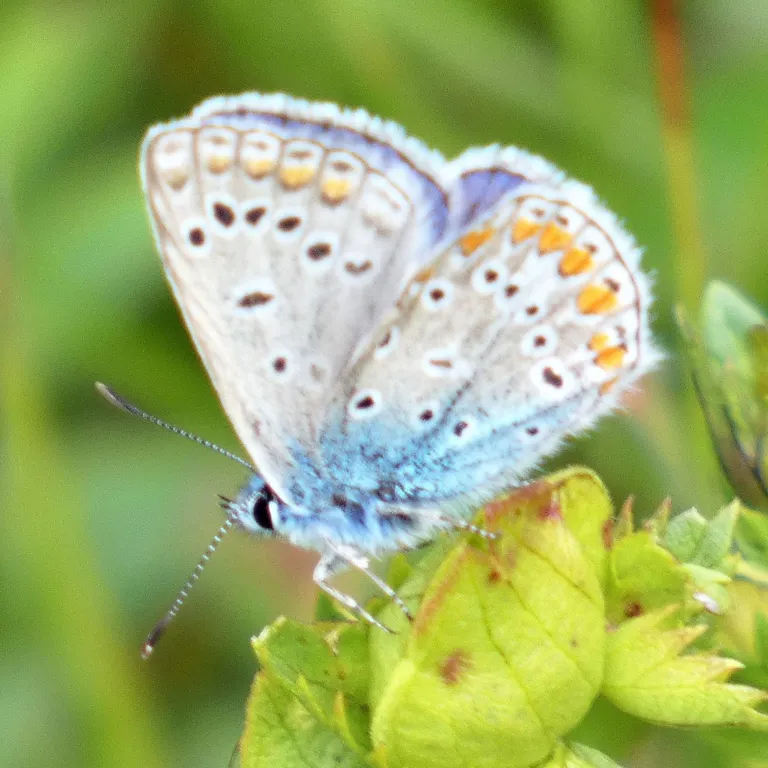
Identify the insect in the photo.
Polyommatus icarus
